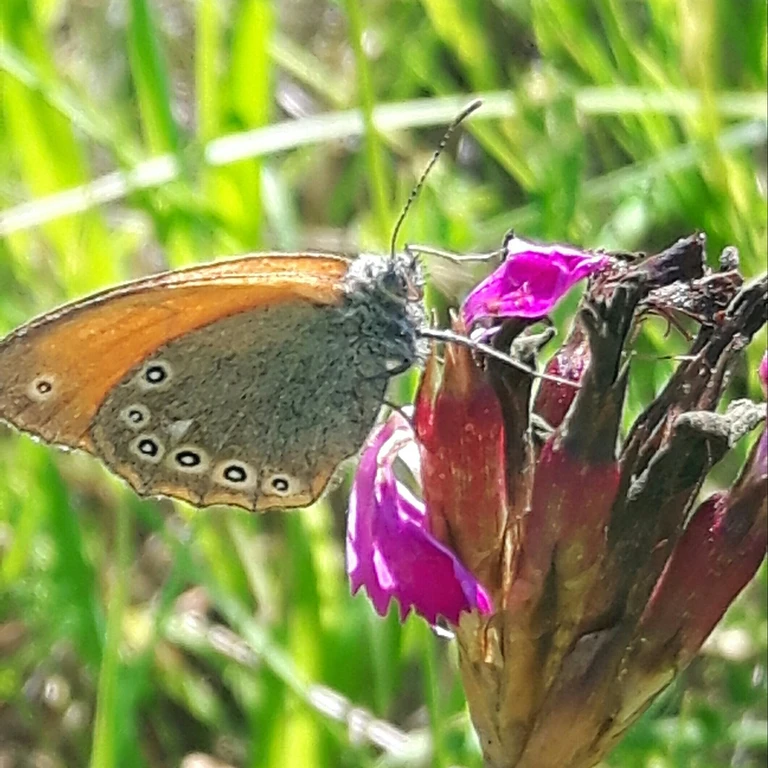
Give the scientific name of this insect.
Coenonympha glycerion (also Coenonympha iphis)
